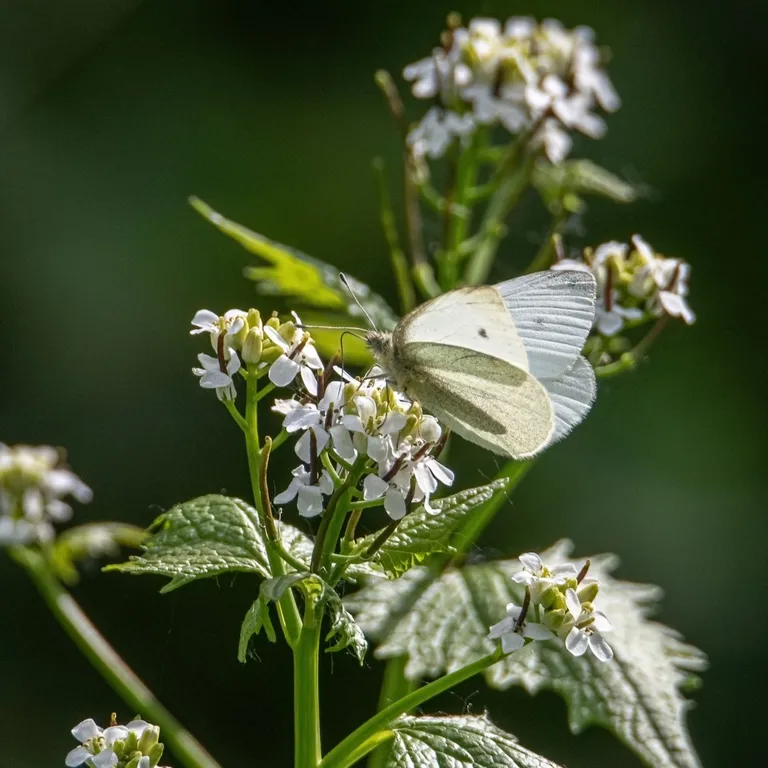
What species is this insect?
Pieris rapae
